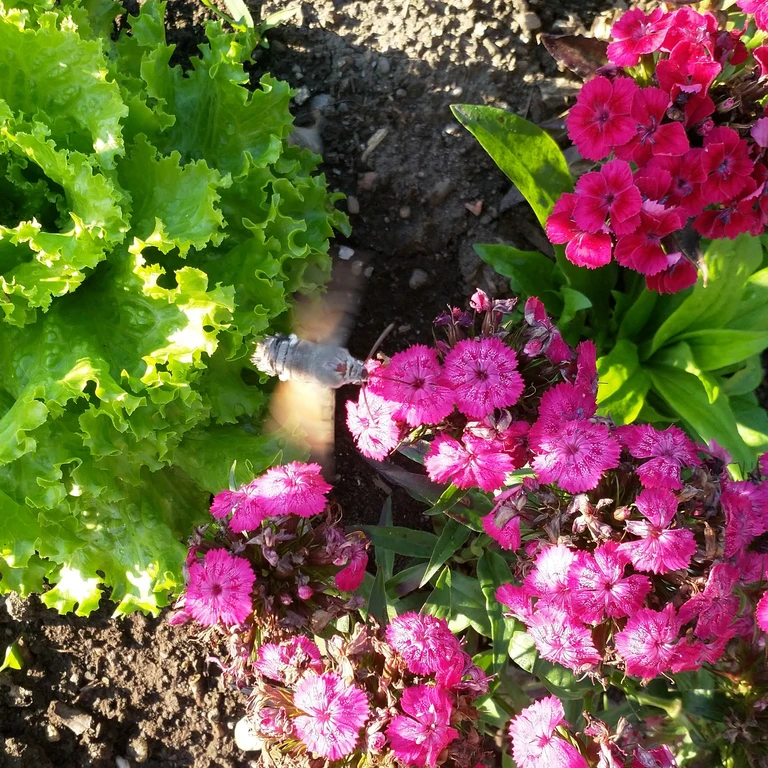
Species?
Macroglossum stellatarum
